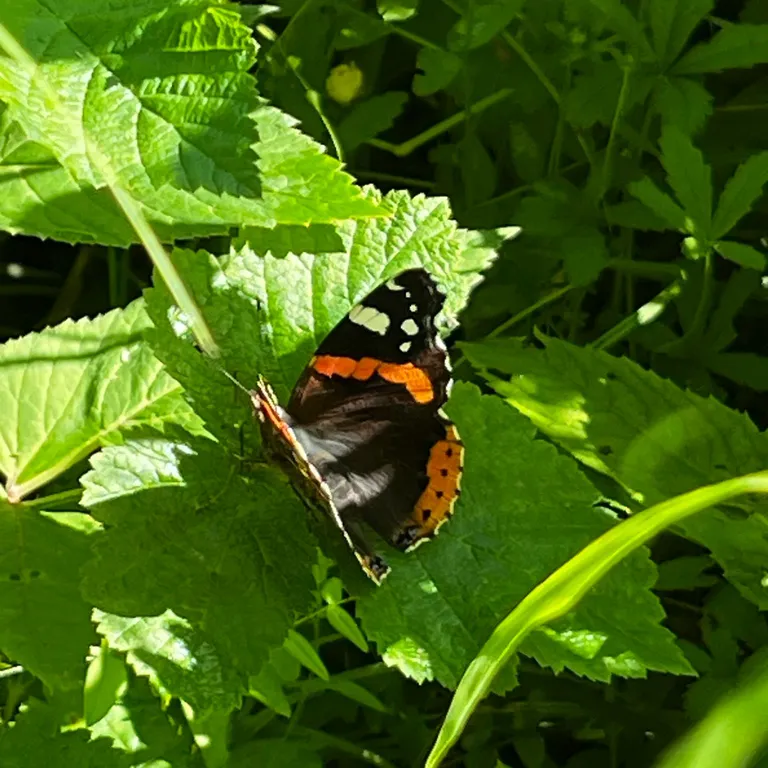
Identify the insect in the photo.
Vanessa atalanta
